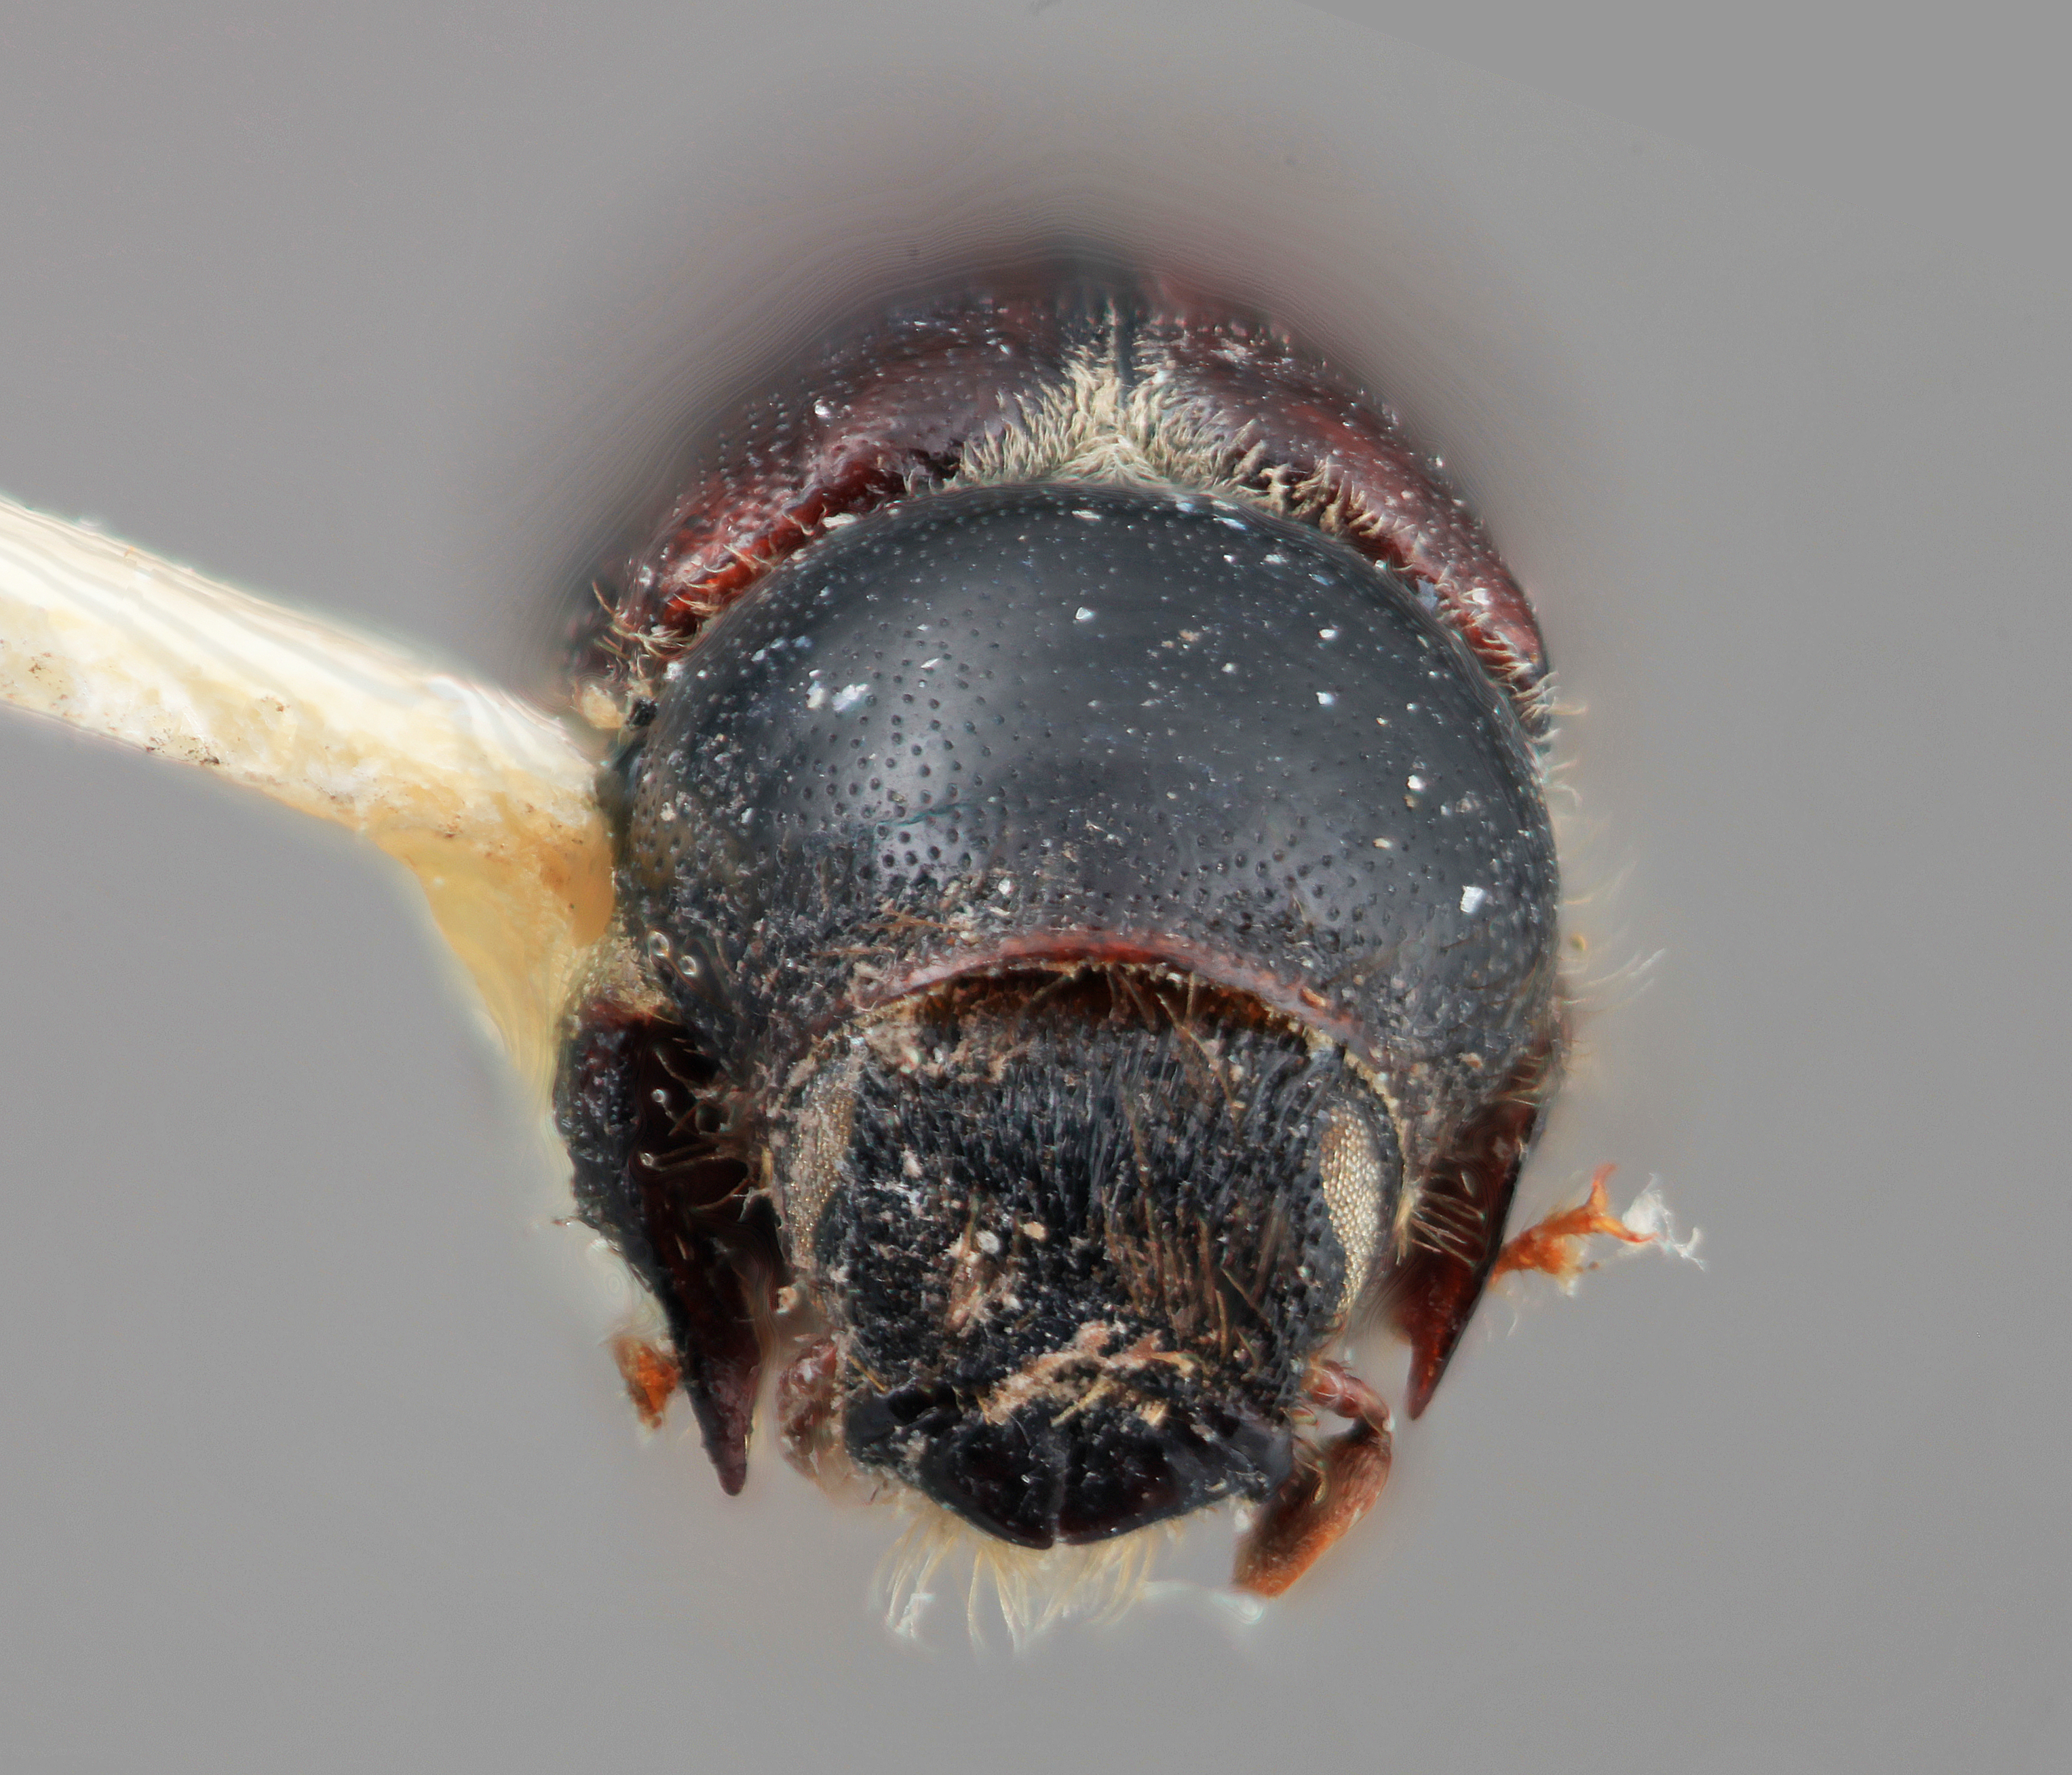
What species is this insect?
Scolytus hermosus
